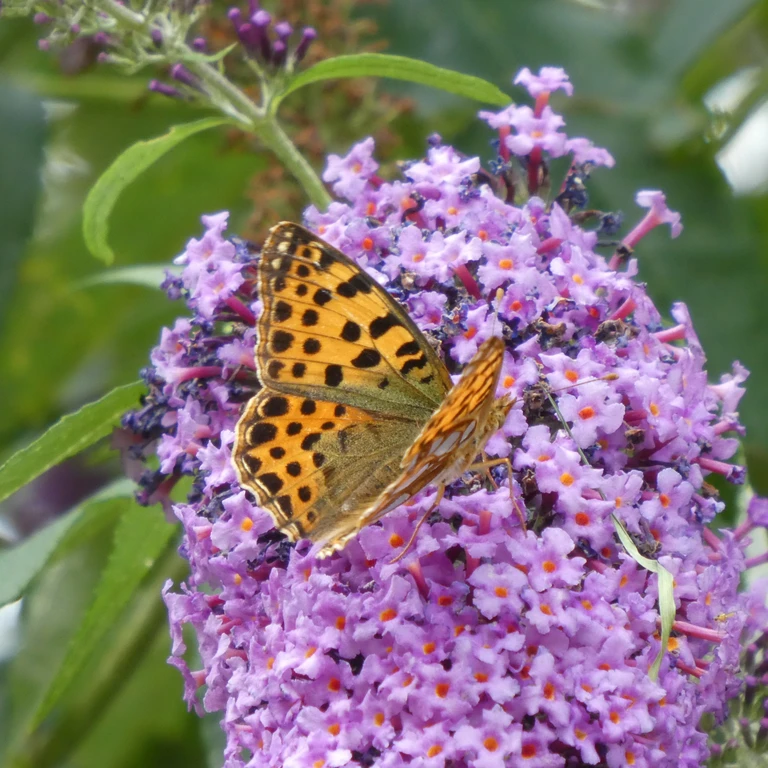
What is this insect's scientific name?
Issoria lathonia
